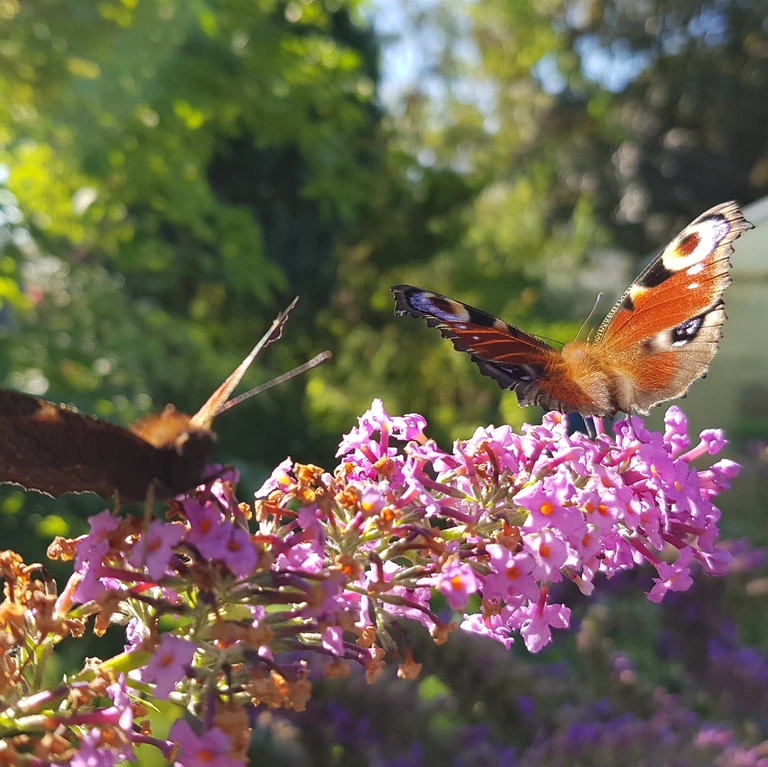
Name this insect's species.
Aglais io
